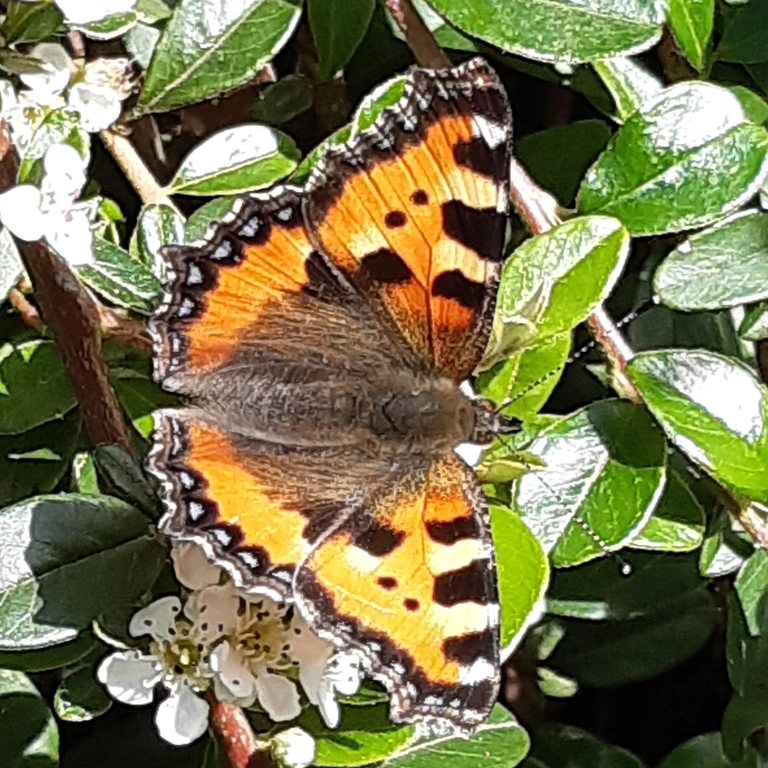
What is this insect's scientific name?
Aglais urticae
